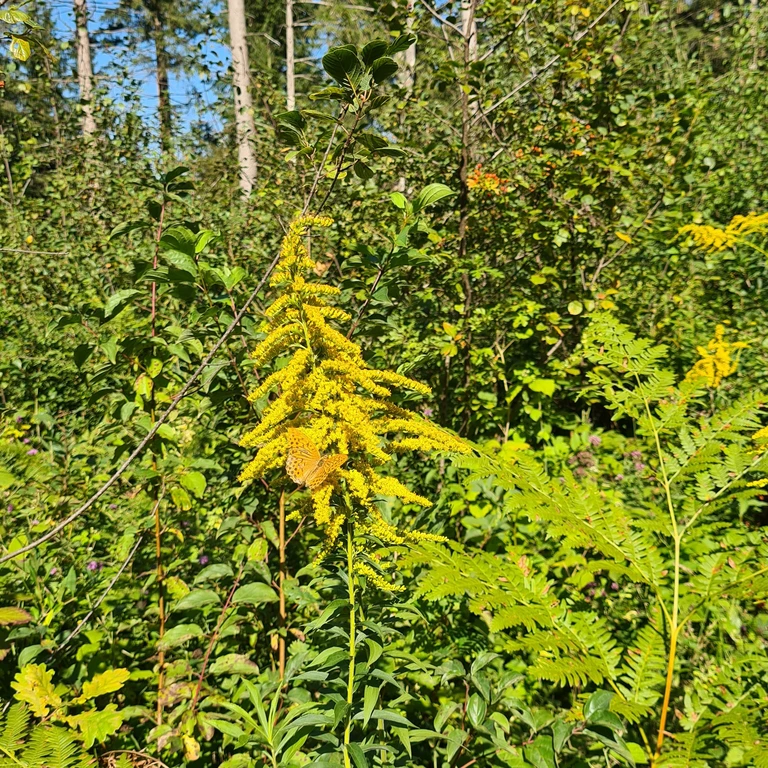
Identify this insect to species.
Argynnis paphia
